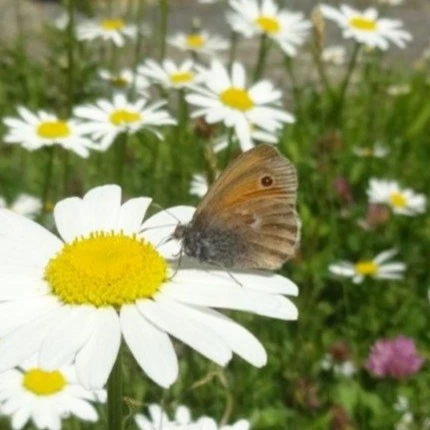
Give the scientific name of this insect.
Coenonympha pamphilus
